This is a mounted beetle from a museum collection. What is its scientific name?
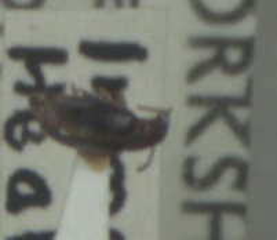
Bradycellus ruficollis
